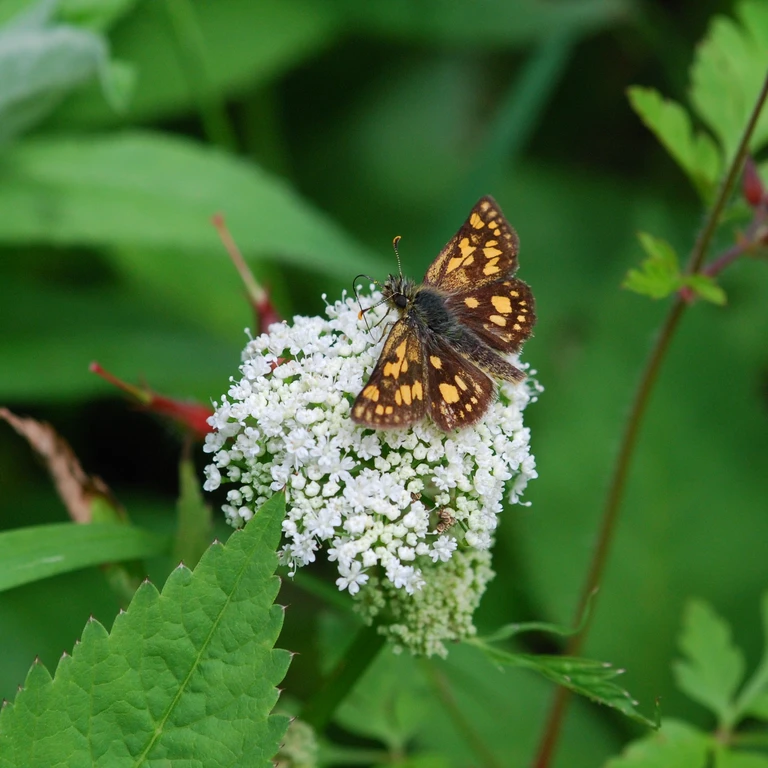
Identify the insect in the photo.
Carterocephalus palaemon
